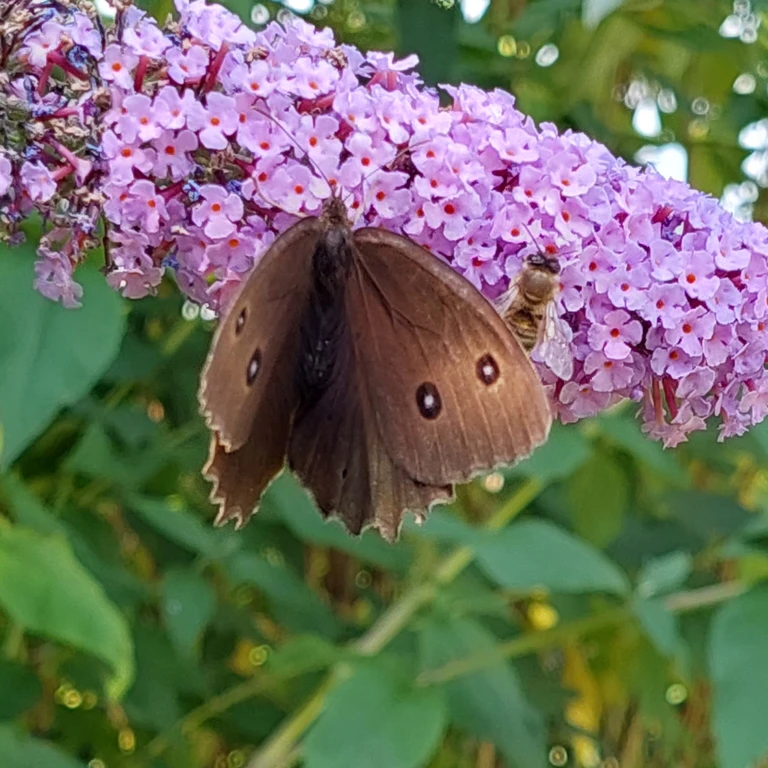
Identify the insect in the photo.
Minois dryas
